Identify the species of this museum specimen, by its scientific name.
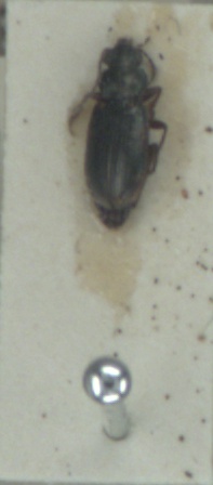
Bembidion varium
